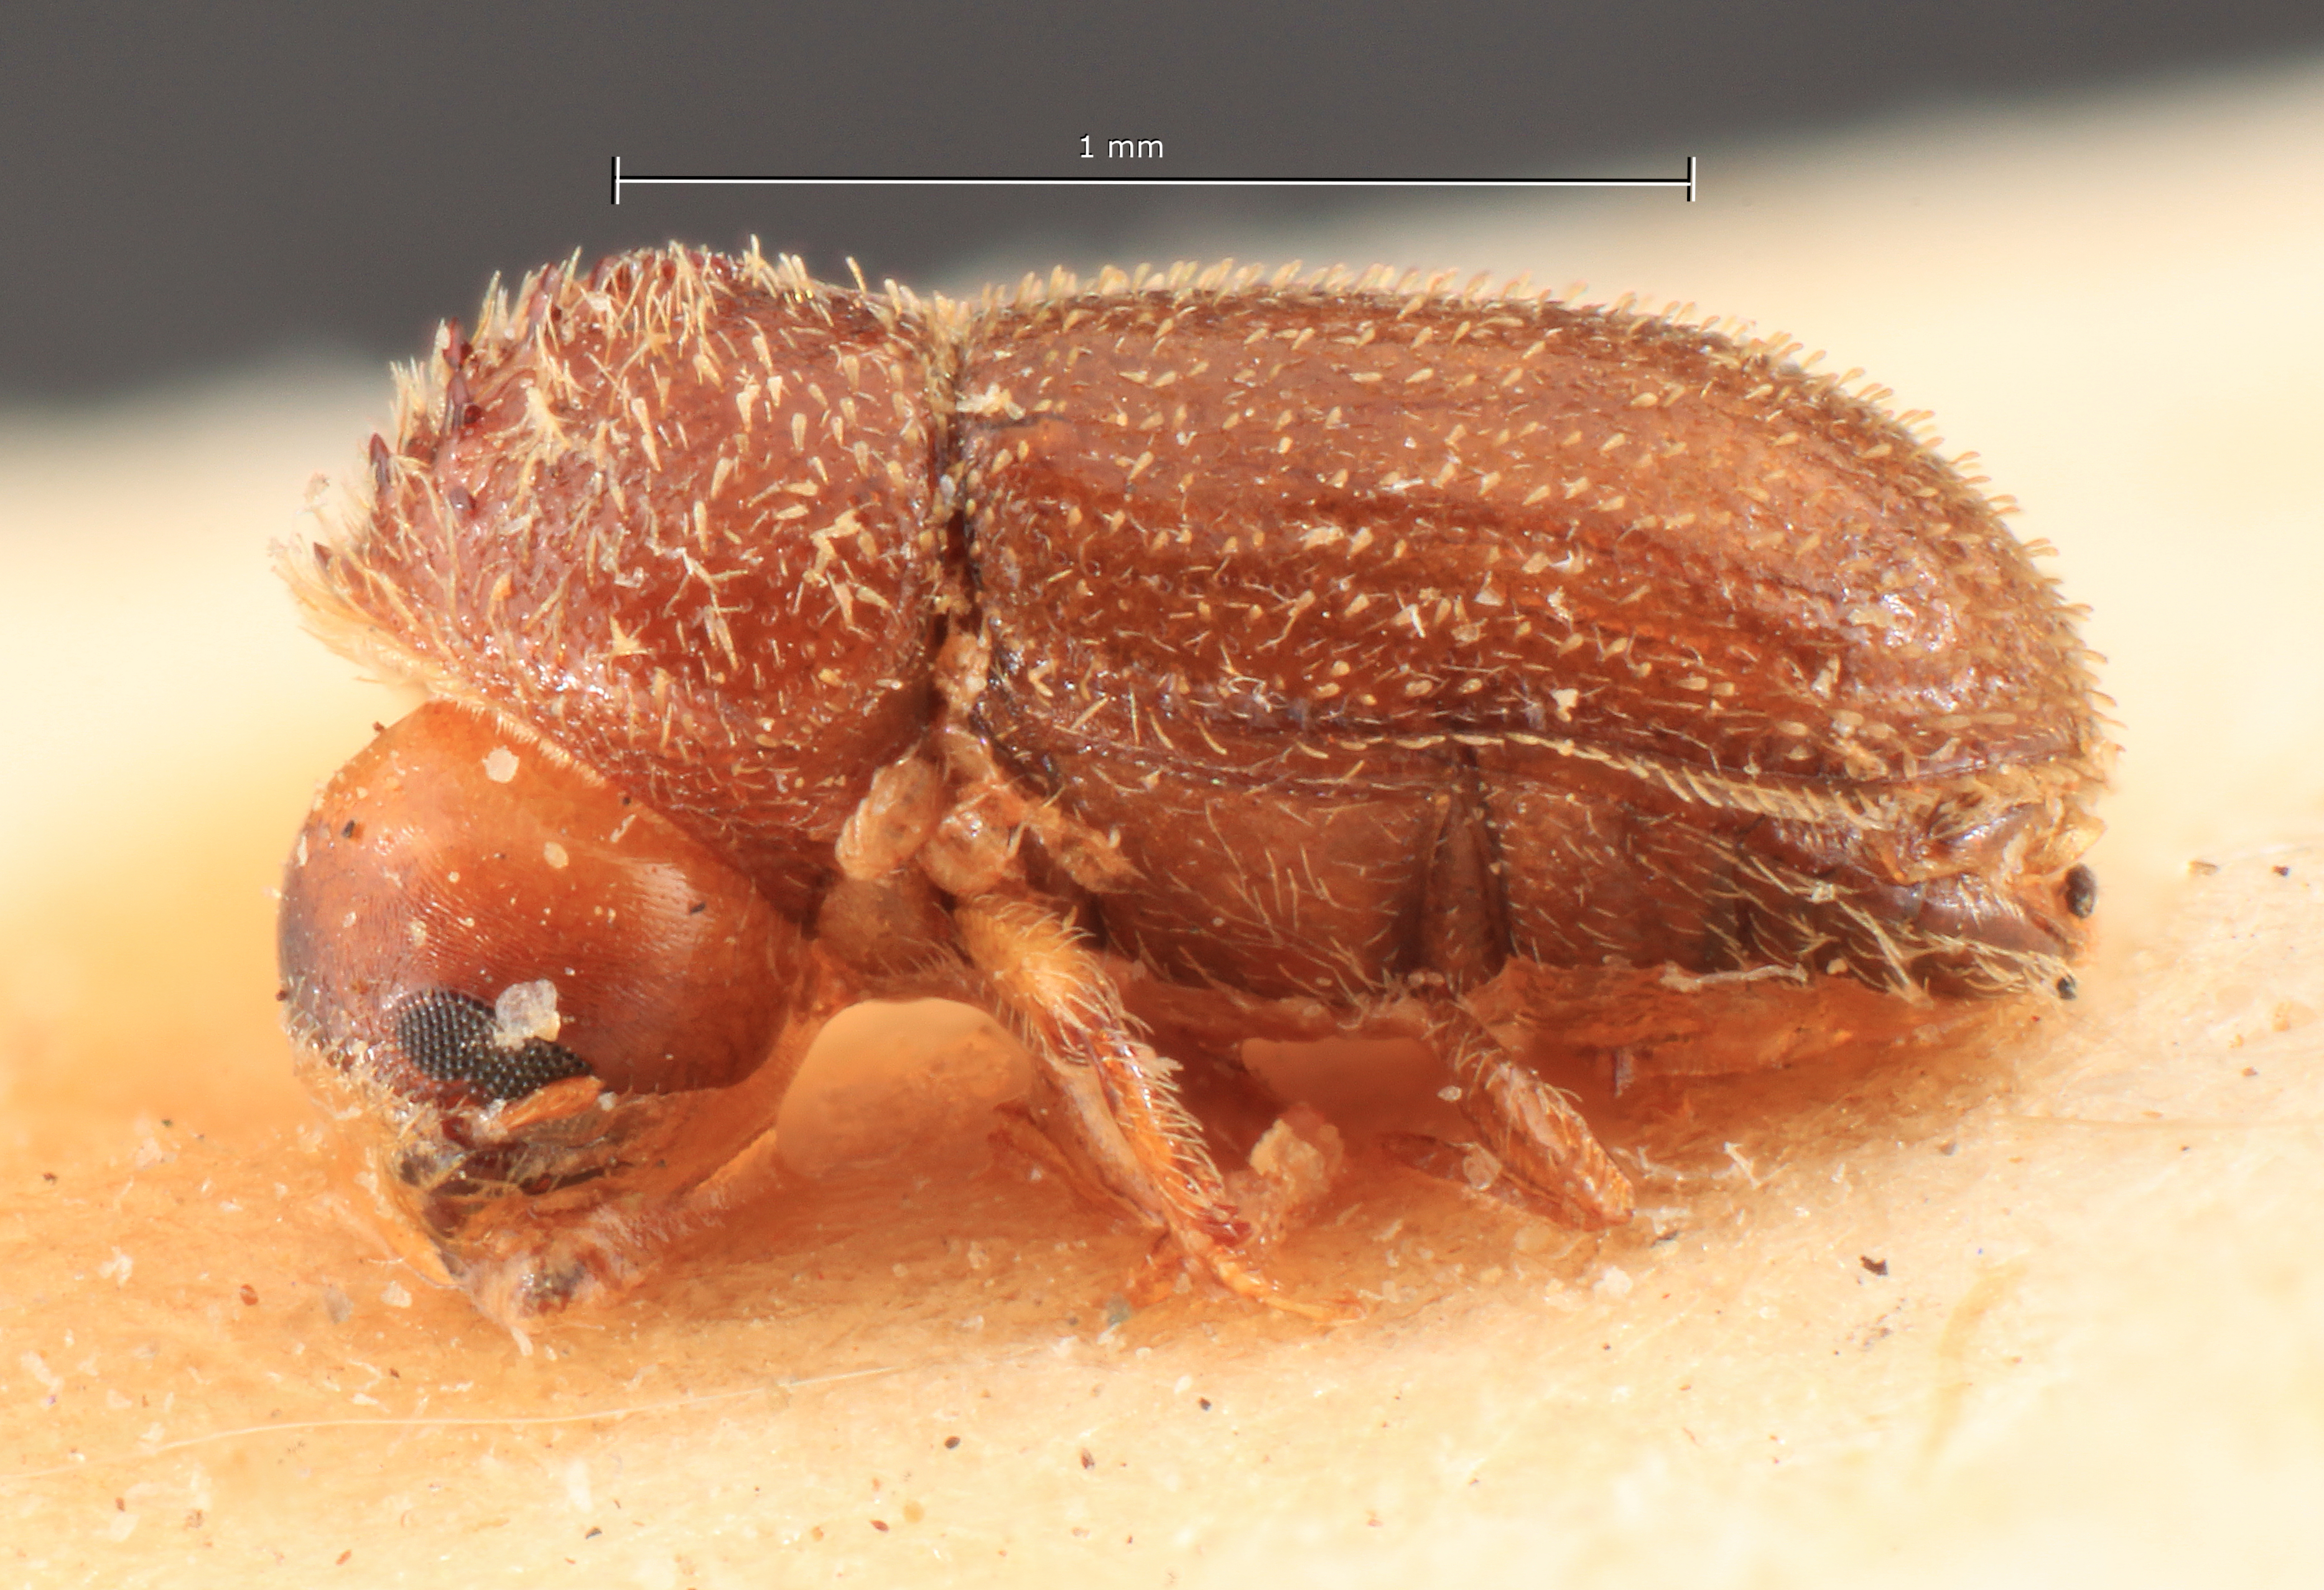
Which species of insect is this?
Stephanoderes agnatus
